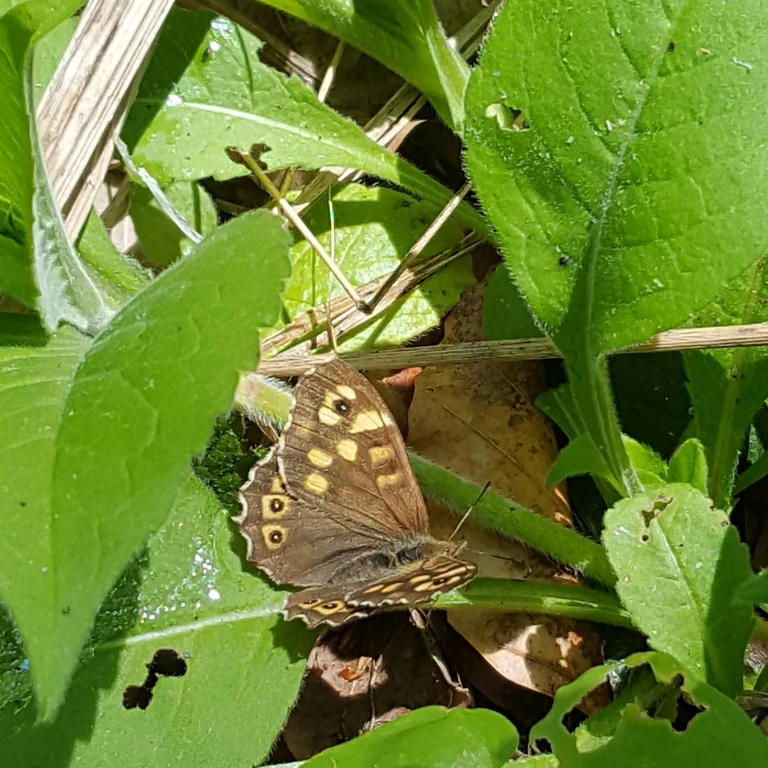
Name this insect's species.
Pararge aegeria
